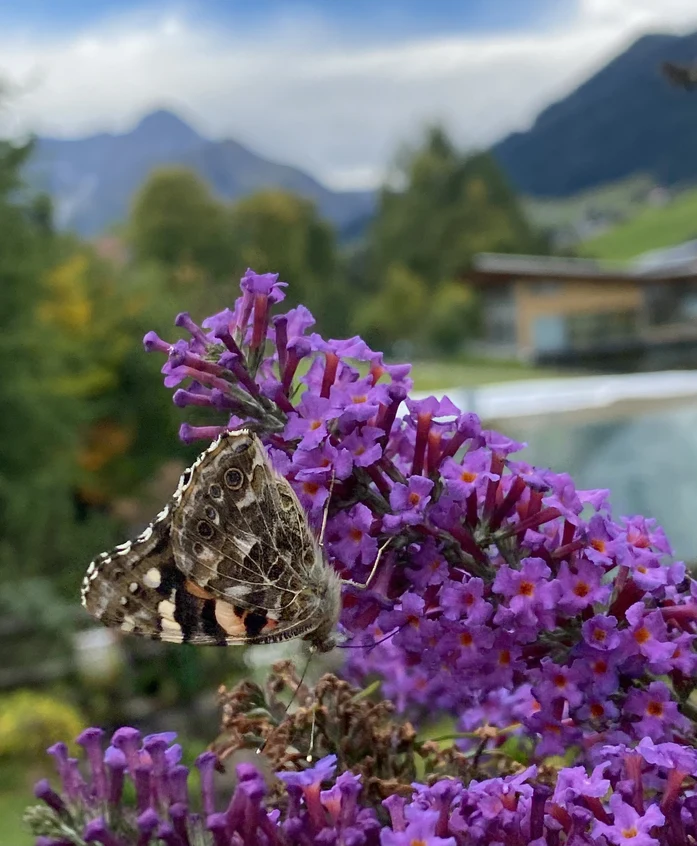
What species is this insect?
Vanessa cardui
